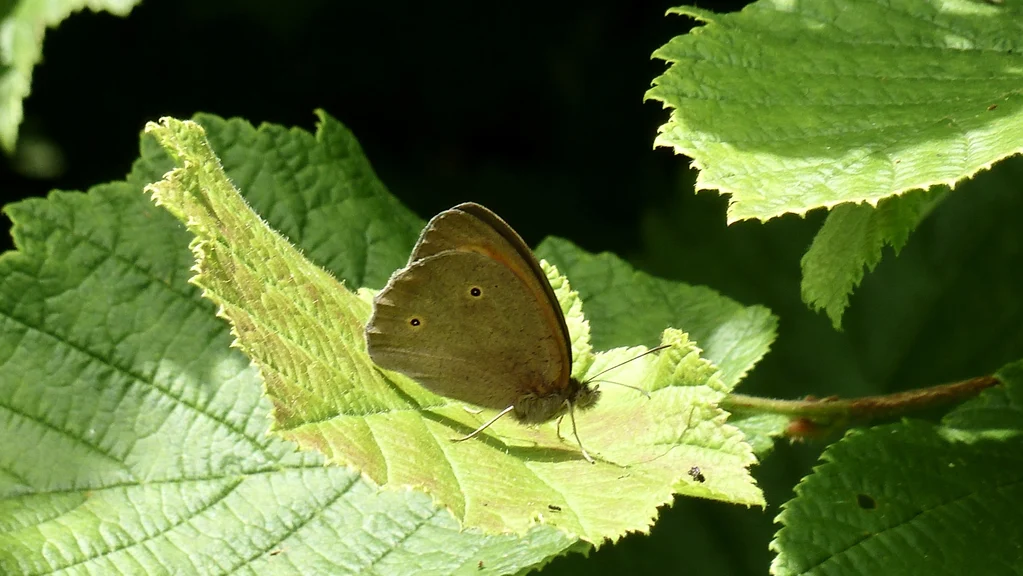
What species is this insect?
Maniola jurtina
